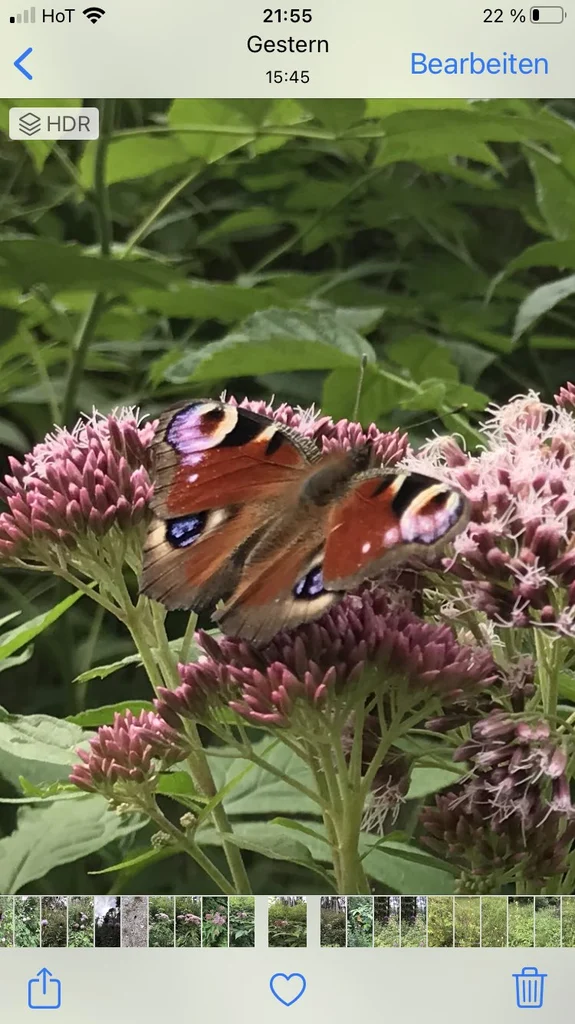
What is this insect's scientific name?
Aglais io
